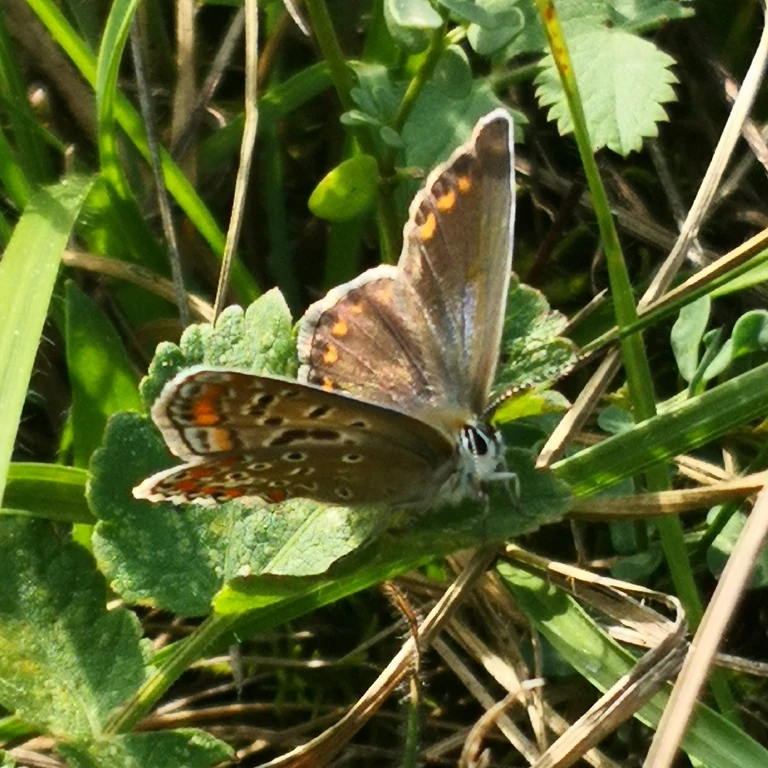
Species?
Polyommatus icarus
